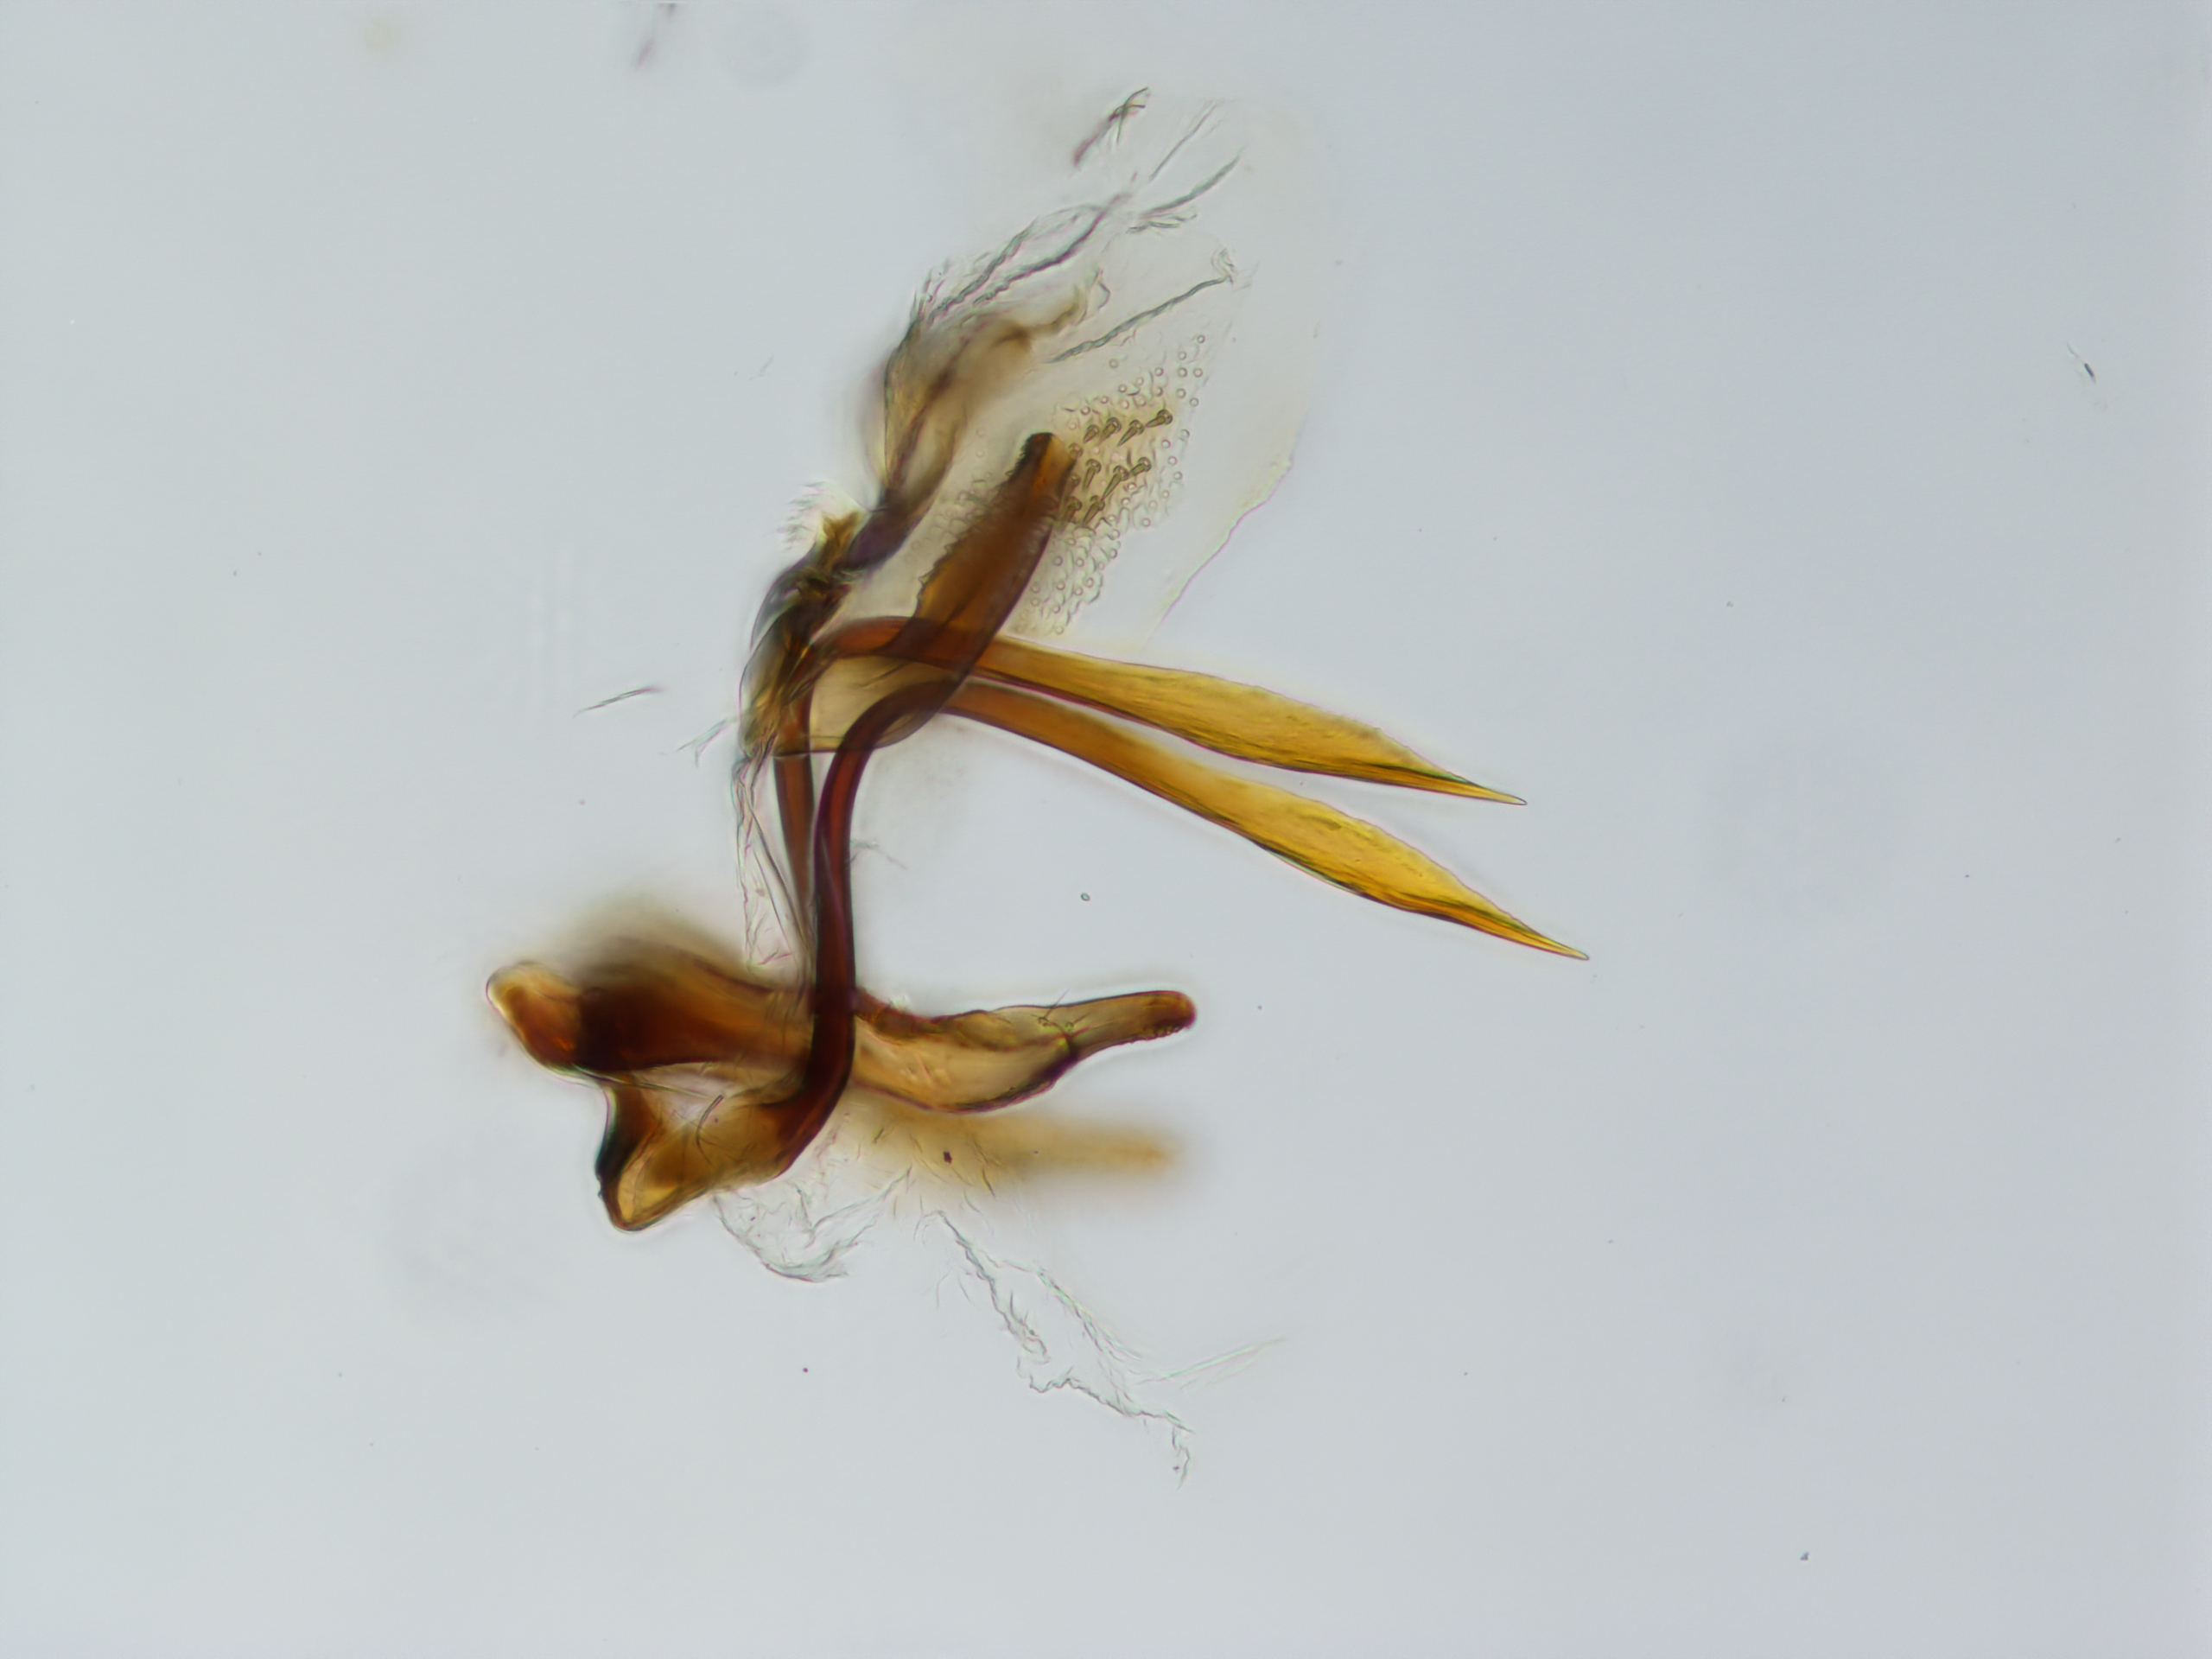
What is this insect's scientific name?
Scaphytopius meridianus
